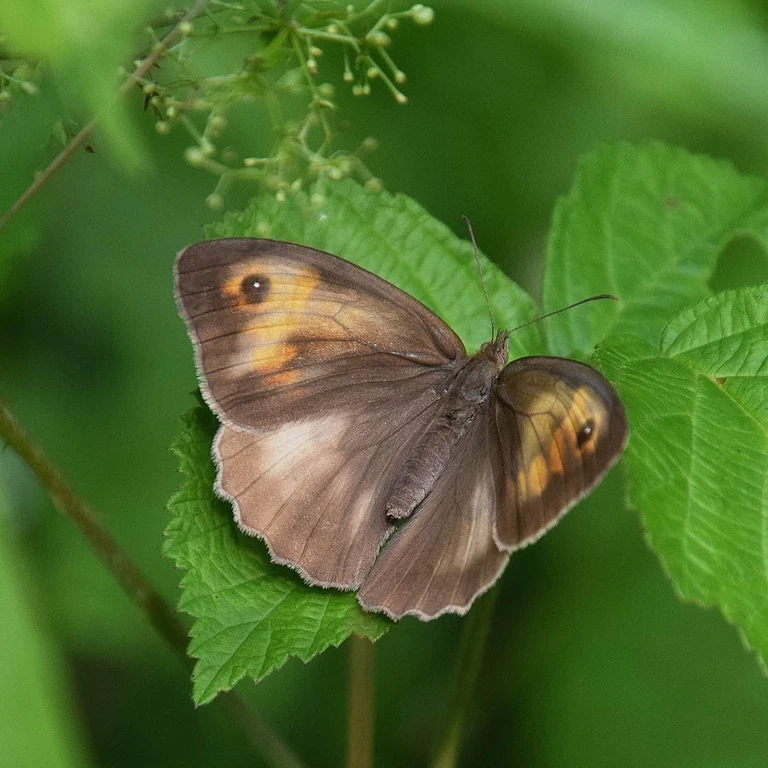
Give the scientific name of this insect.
Maniola jurtina
